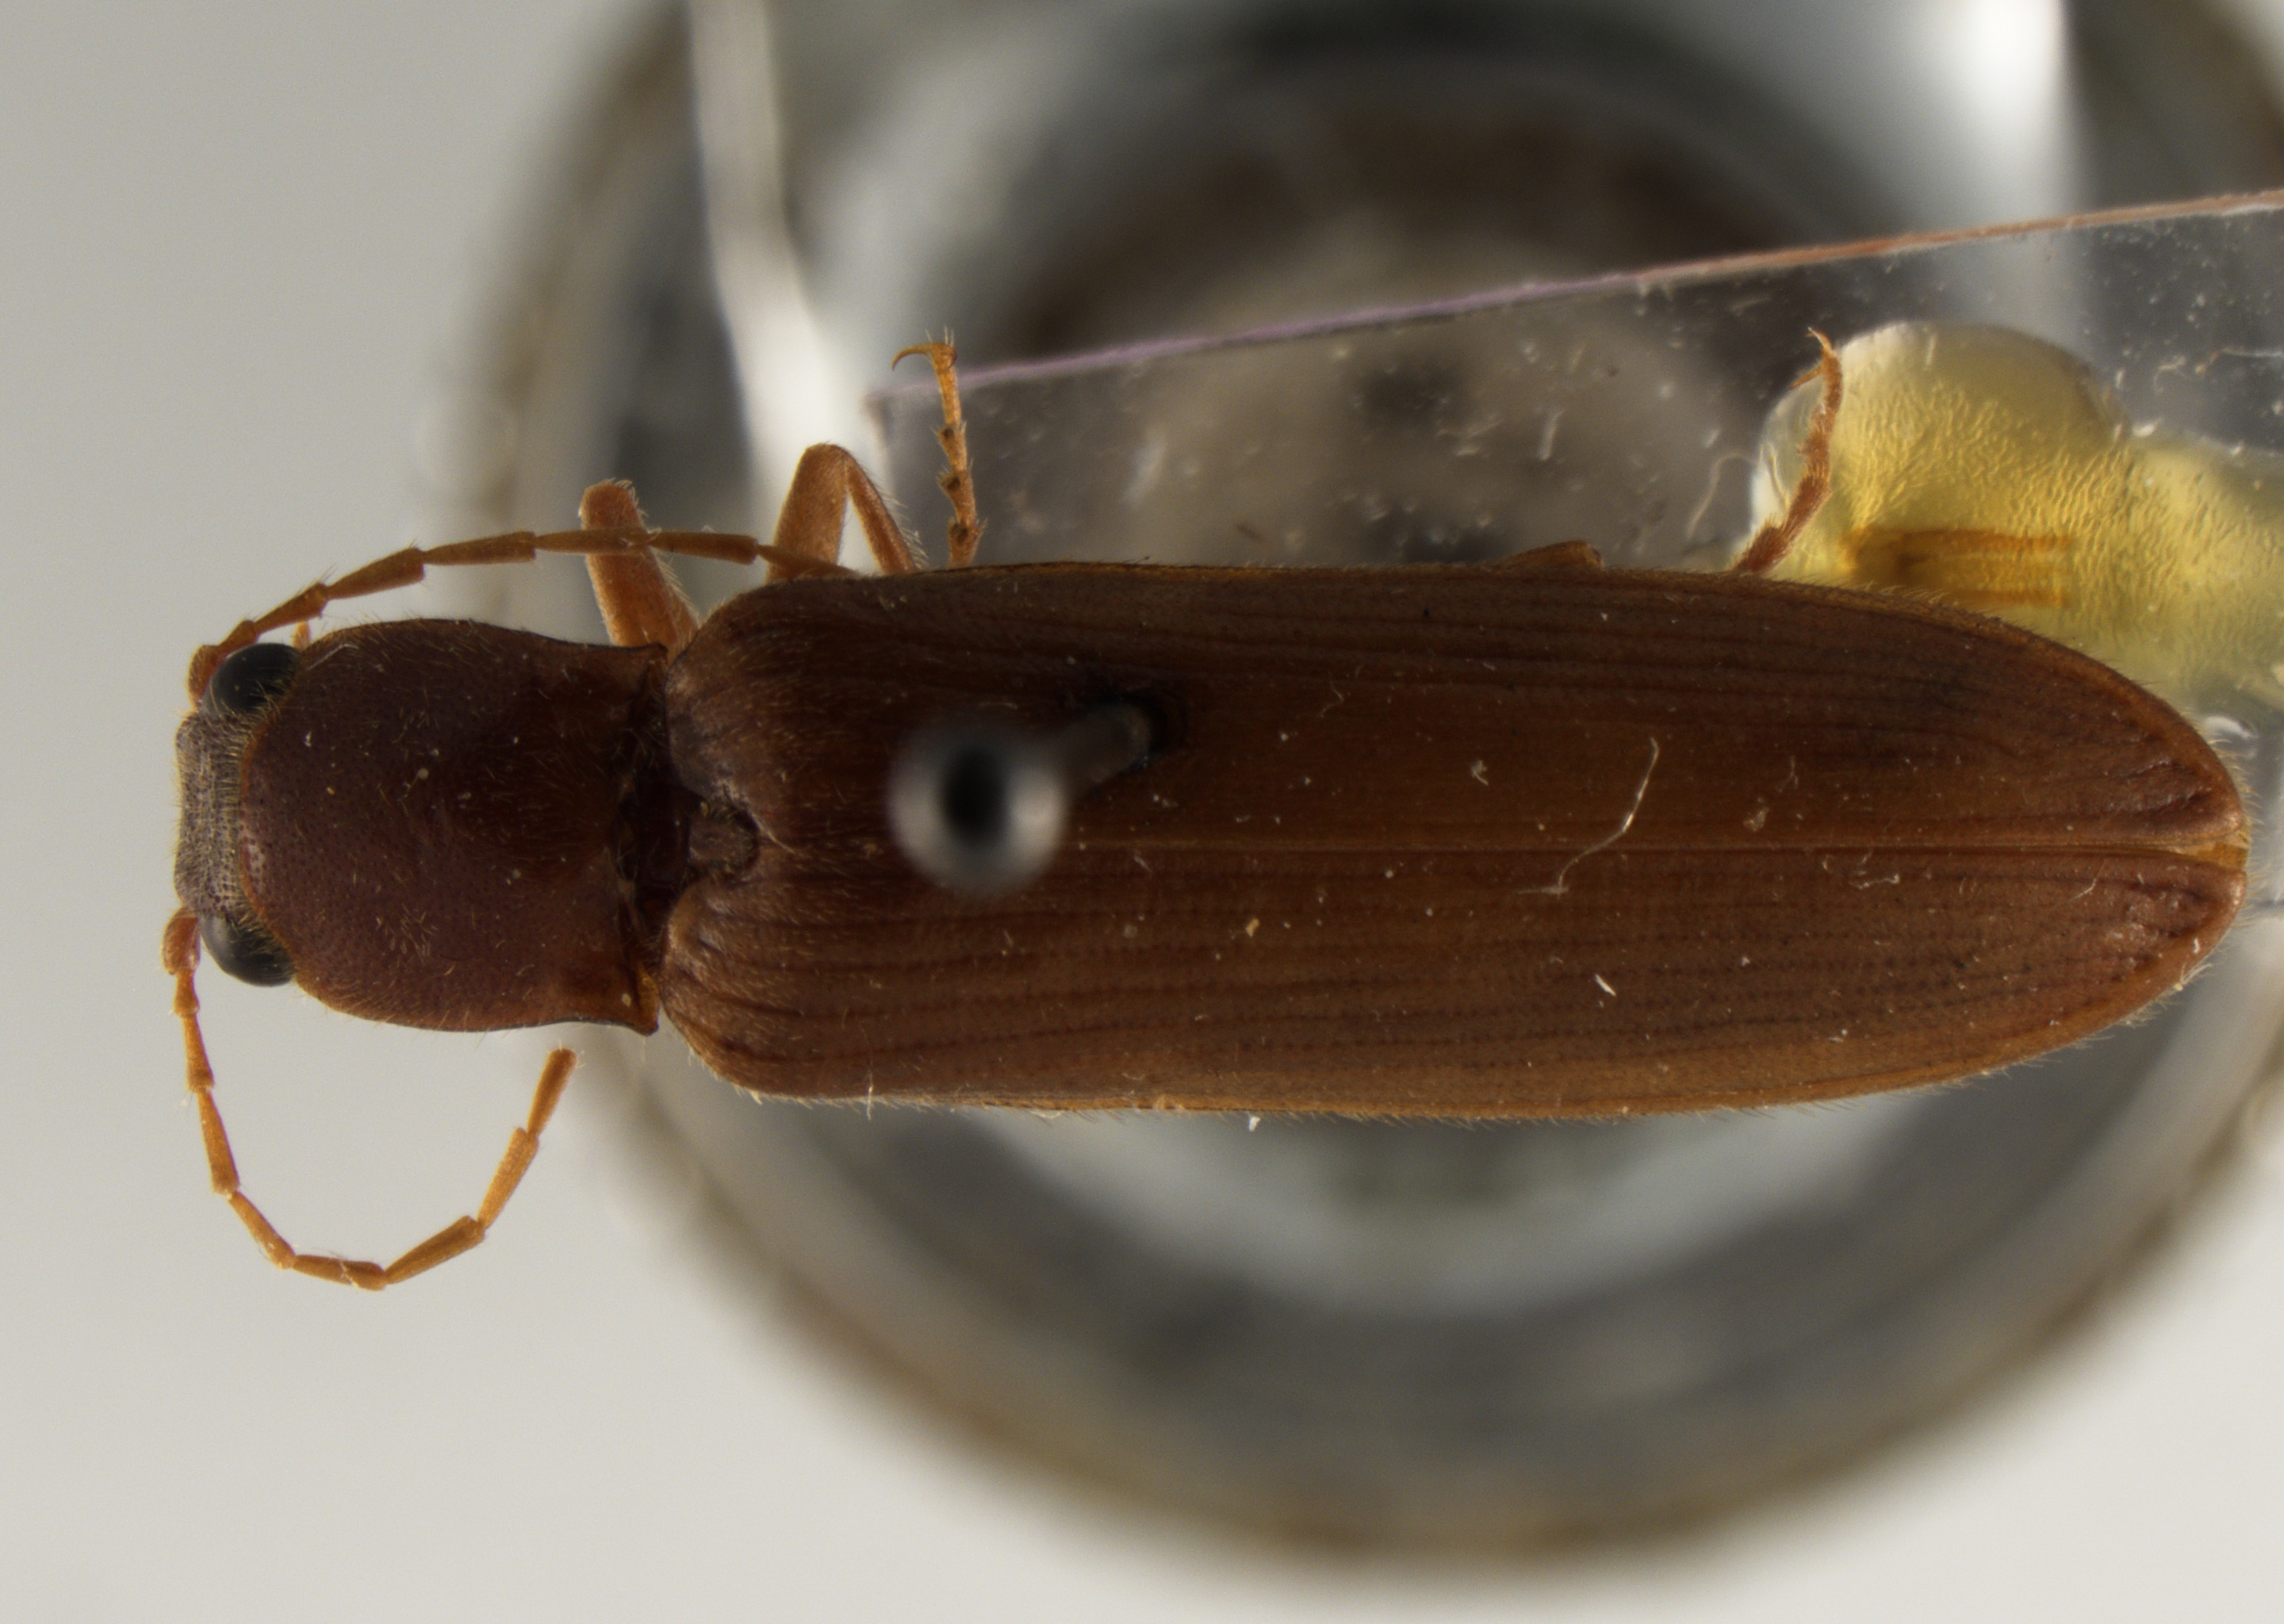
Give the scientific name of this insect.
Barrelater audreyae
